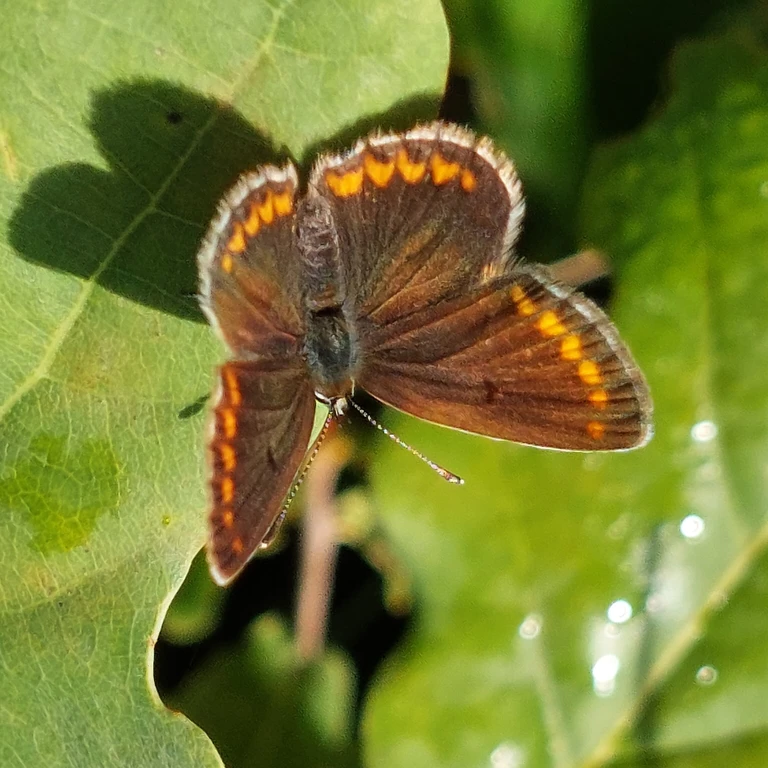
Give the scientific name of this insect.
Aricia agestis/artaxerxes
